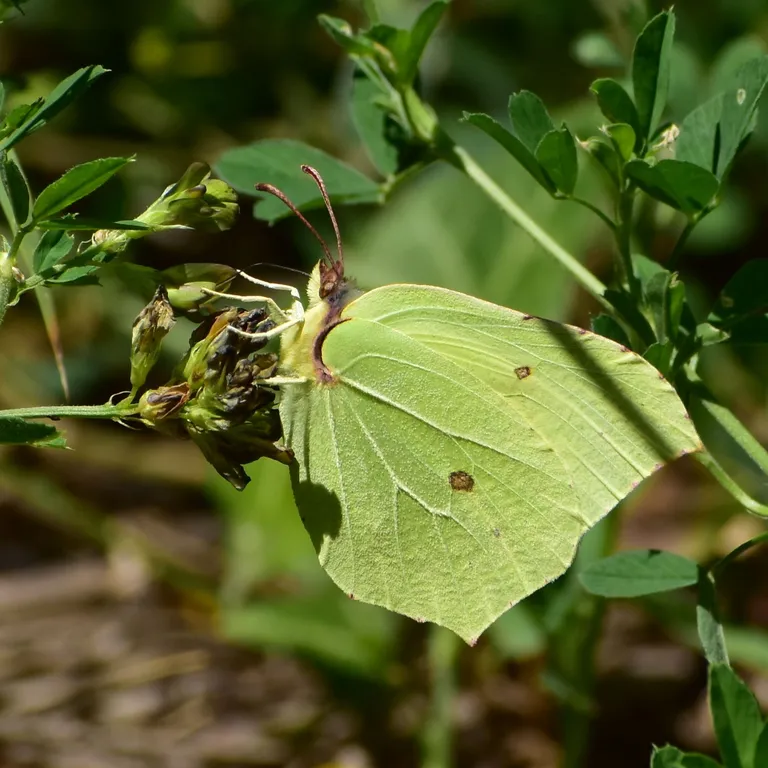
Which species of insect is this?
Gonepteryx rhamni
